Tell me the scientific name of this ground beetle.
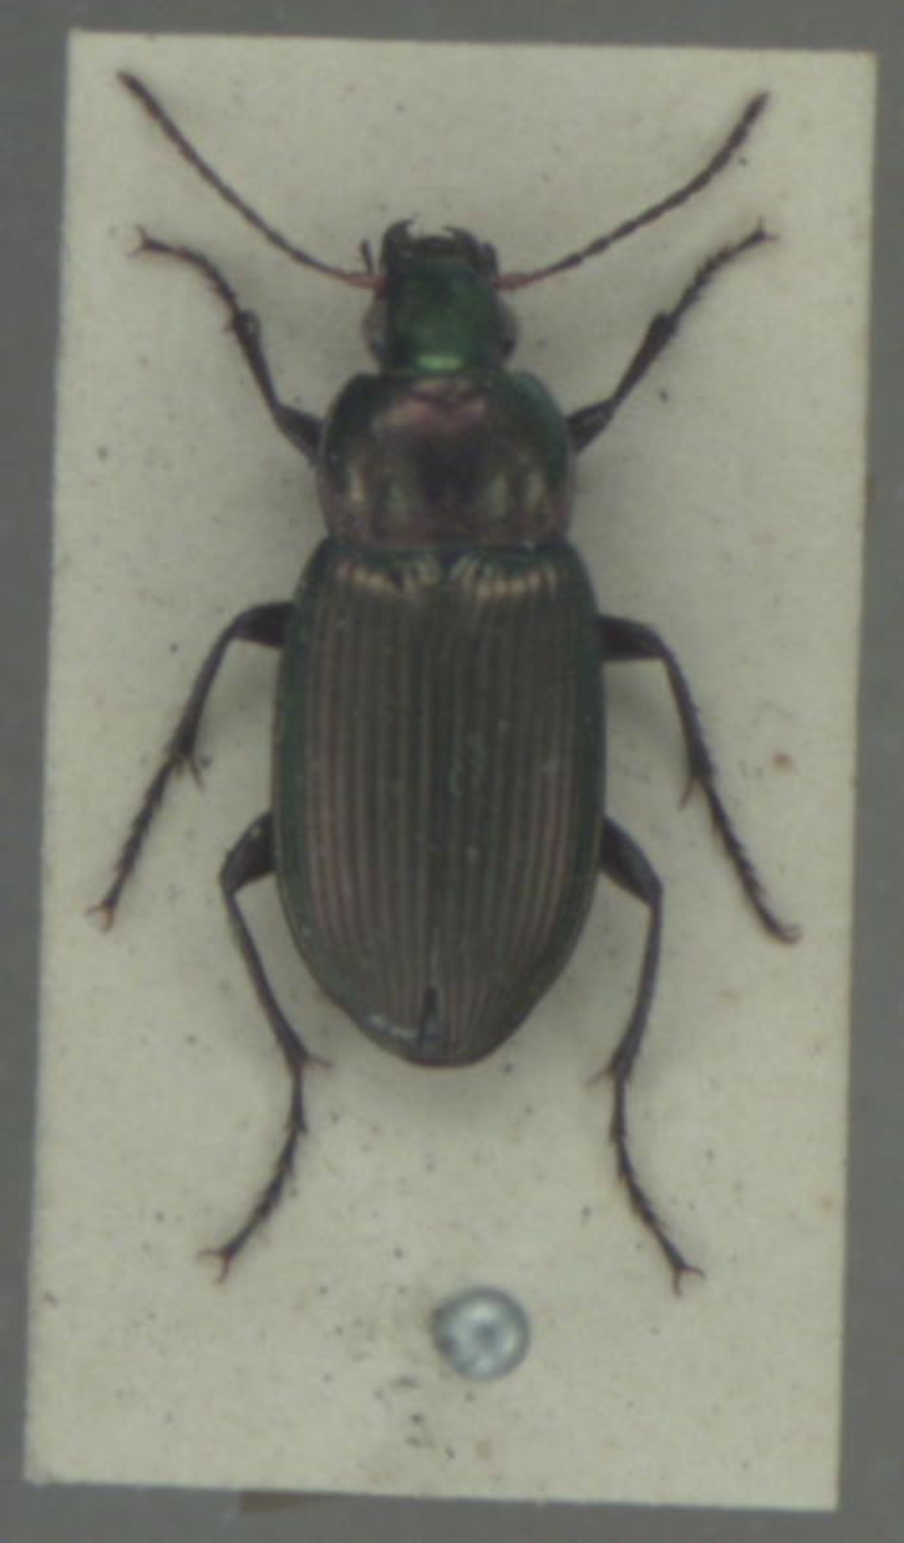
Poecilus cupreus
